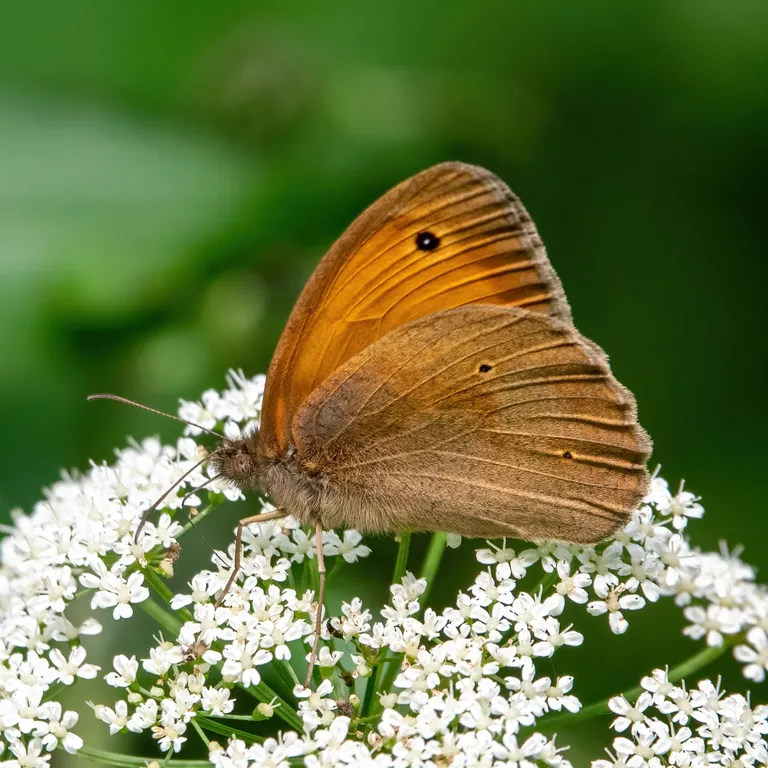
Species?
Maniola jurtina
